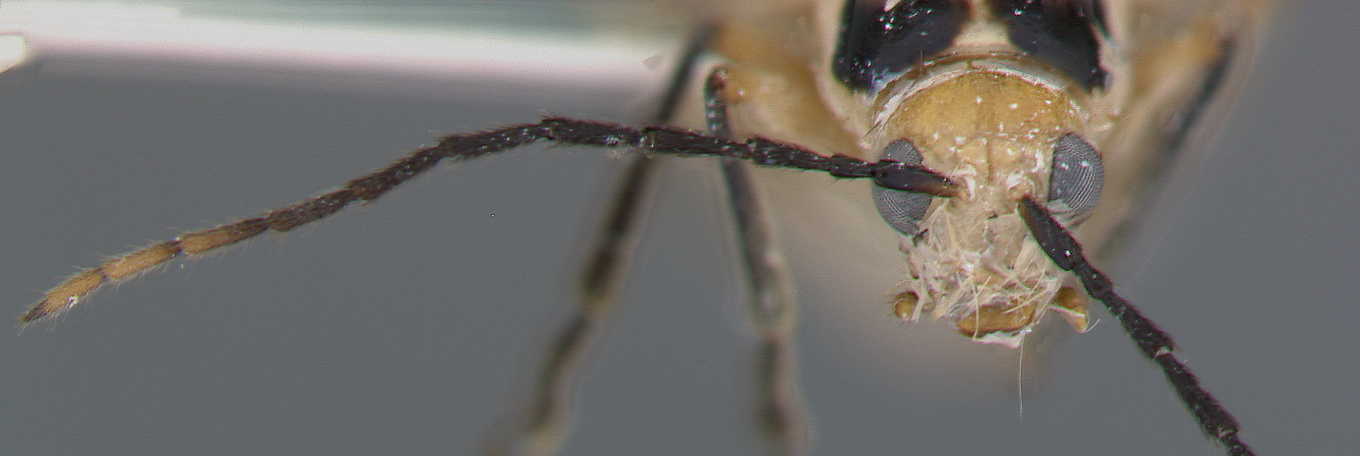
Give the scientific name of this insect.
Diabrotica neoallardi
